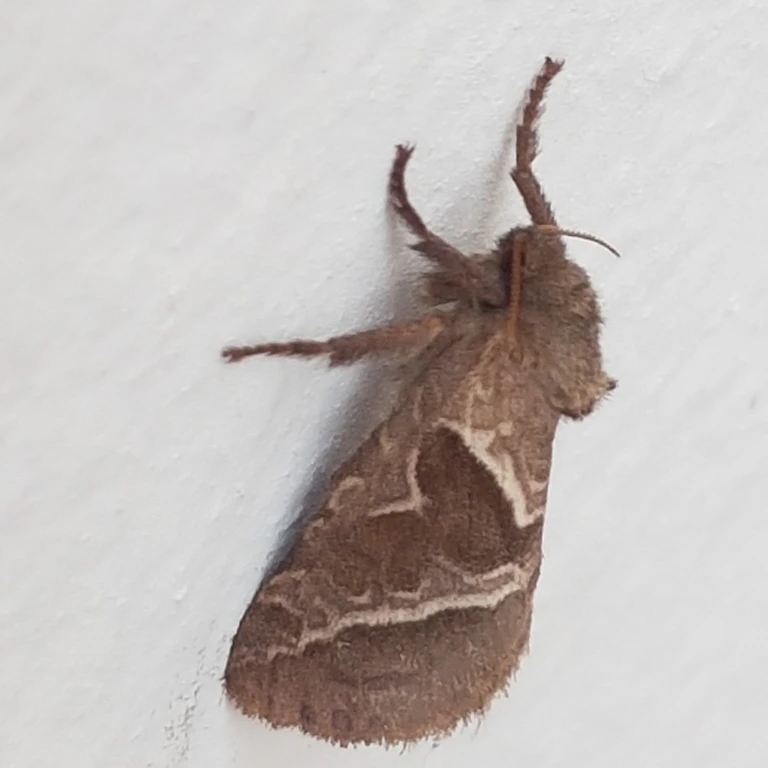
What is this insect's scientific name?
Triodia sylvina
